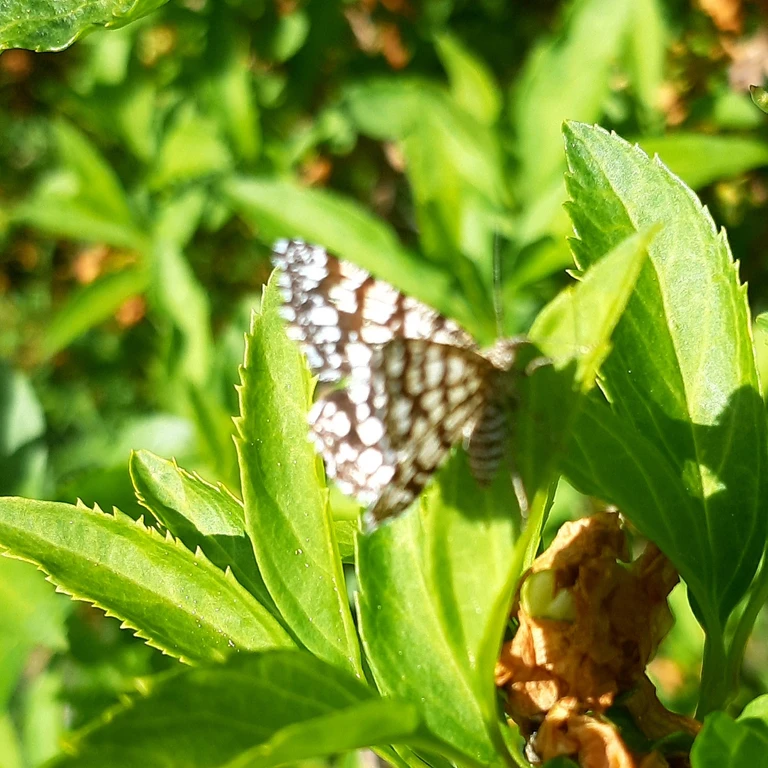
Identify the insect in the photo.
Chiasmia clathrata
